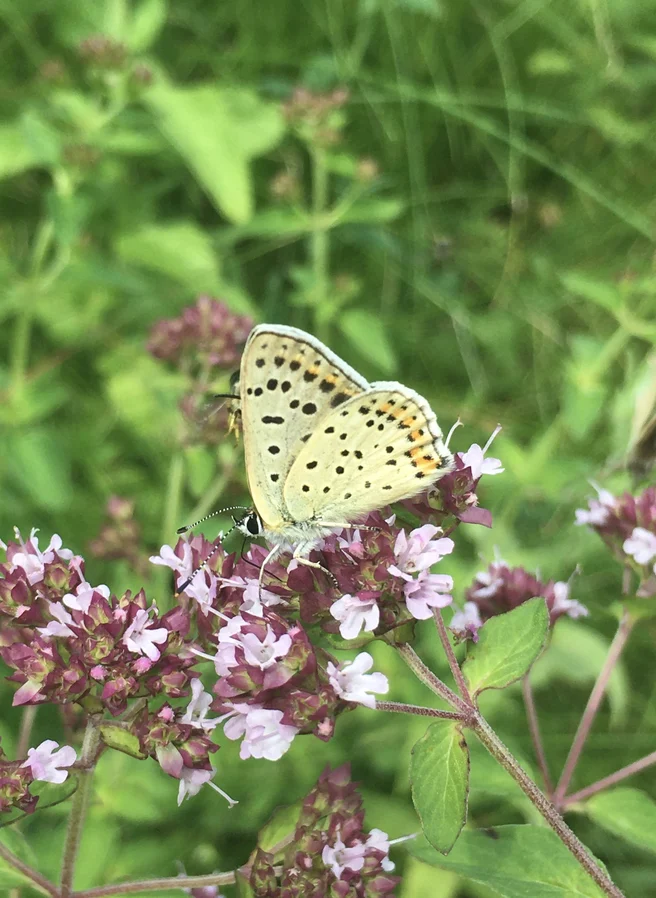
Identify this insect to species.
Lycaena tityrus (also Loweia tityrus)
